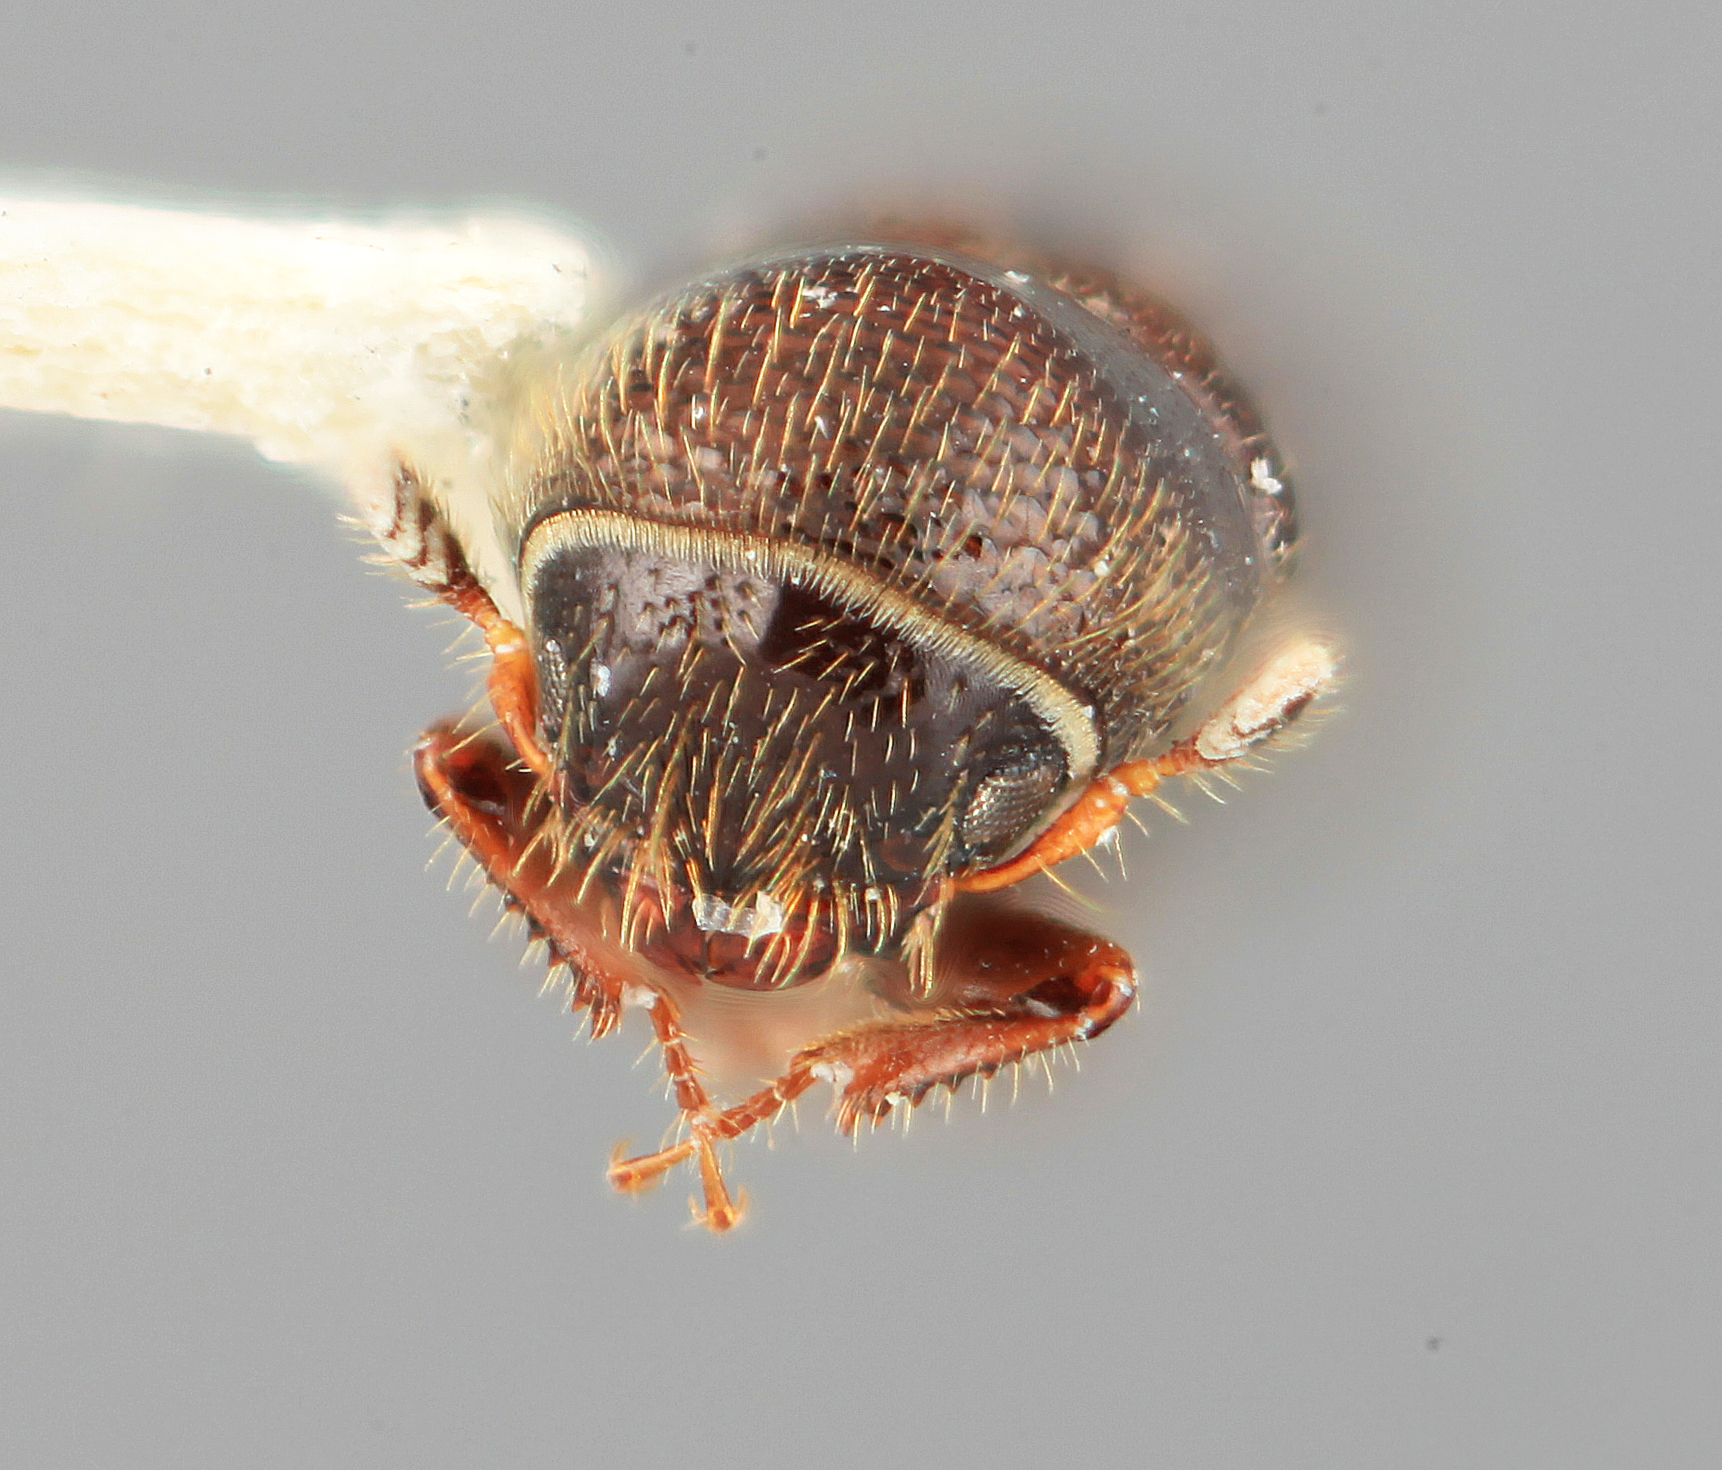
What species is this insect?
Gnathotrichus imitans
